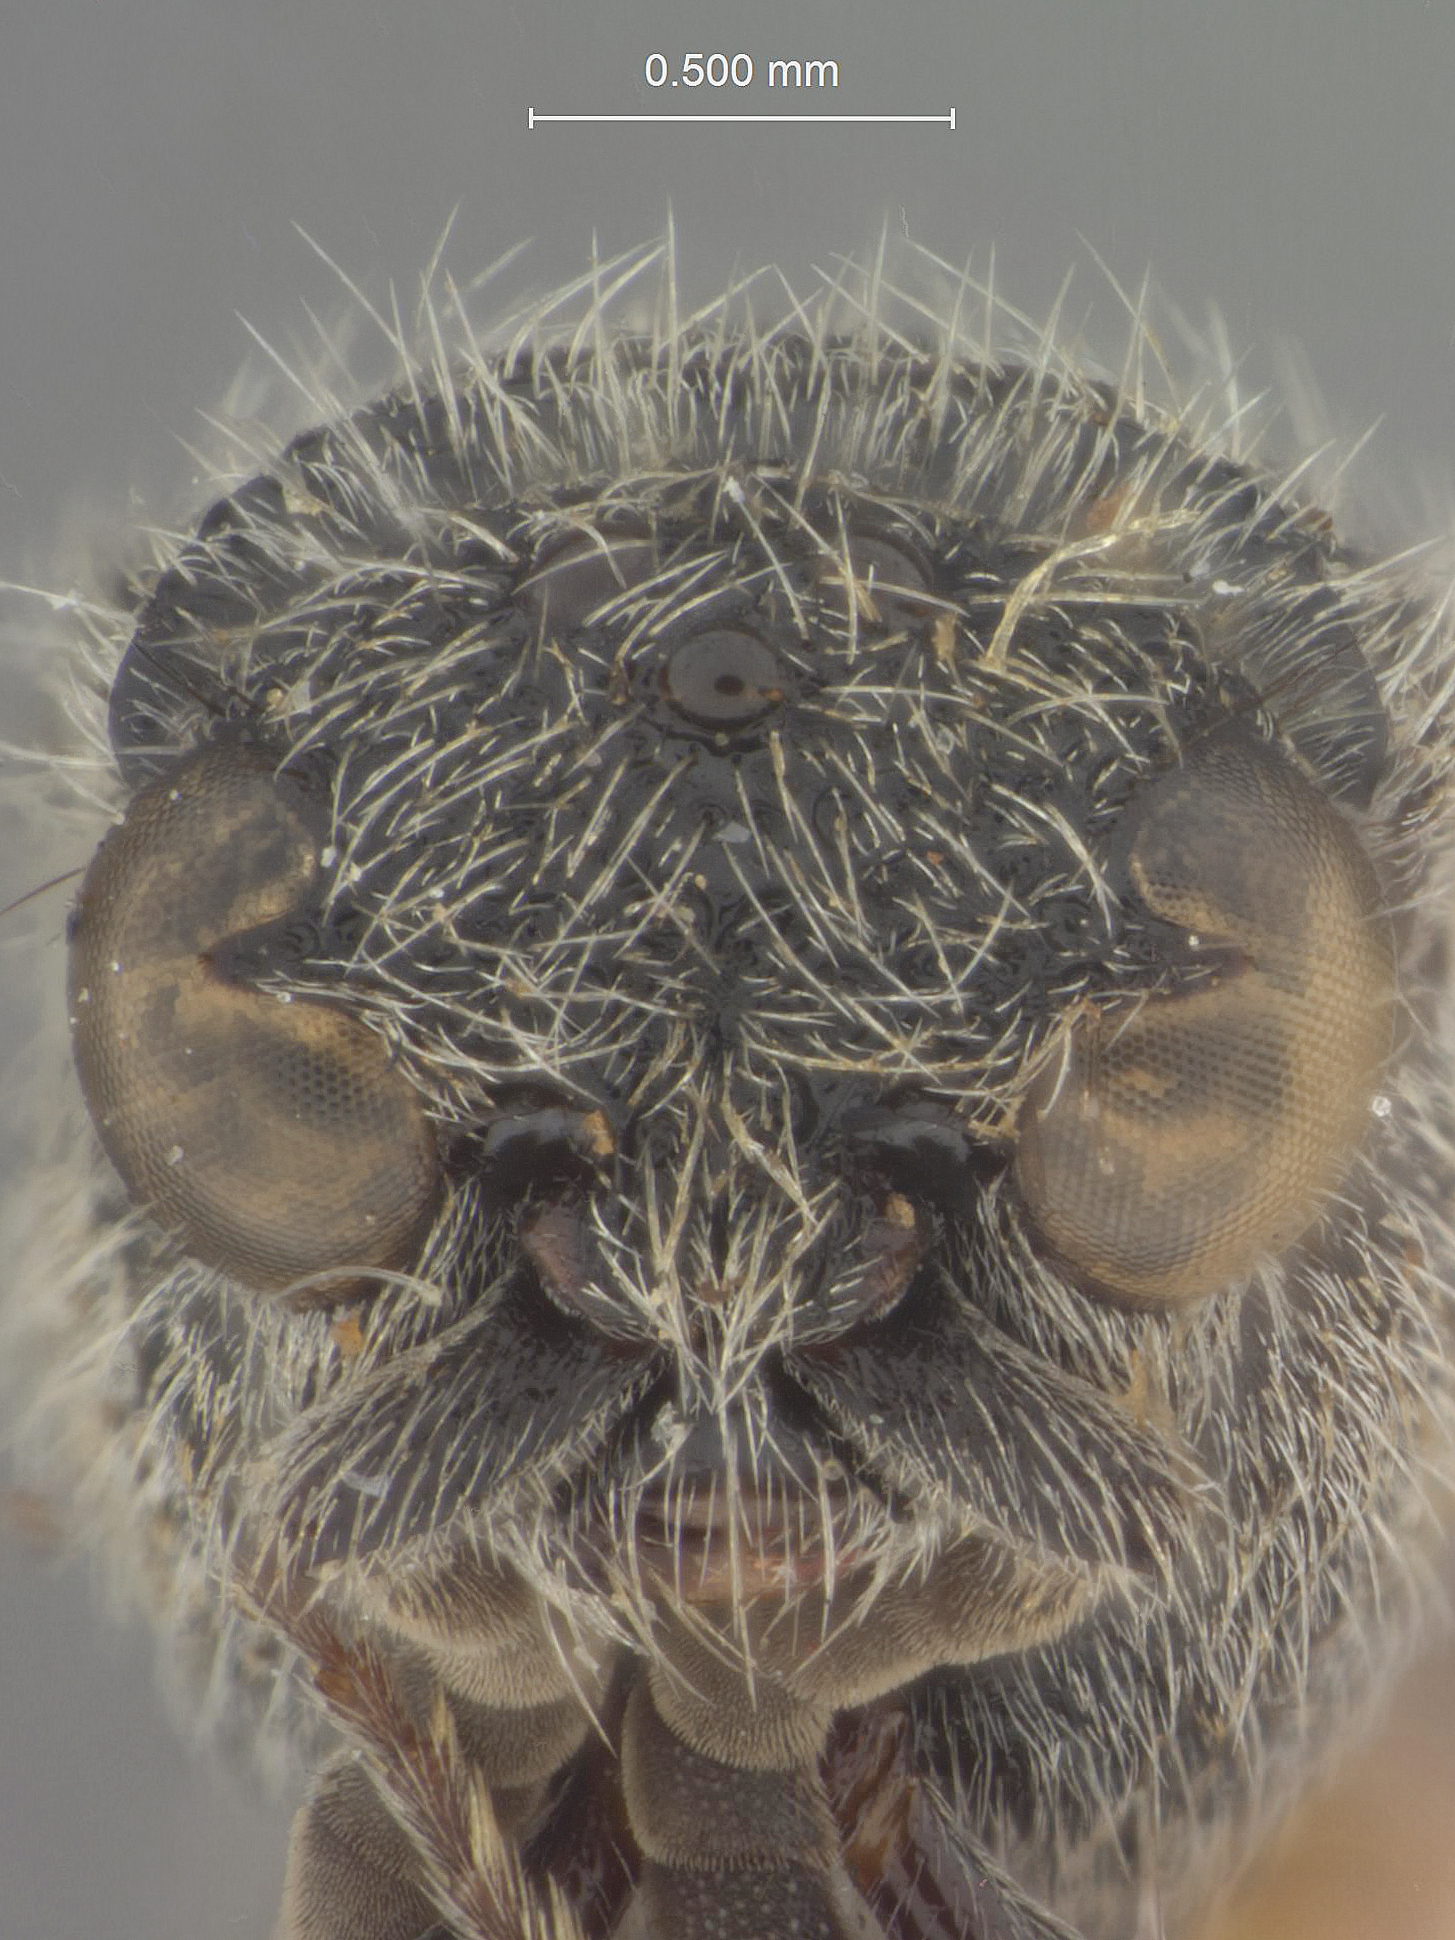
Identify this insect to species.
Ephuta confusa
